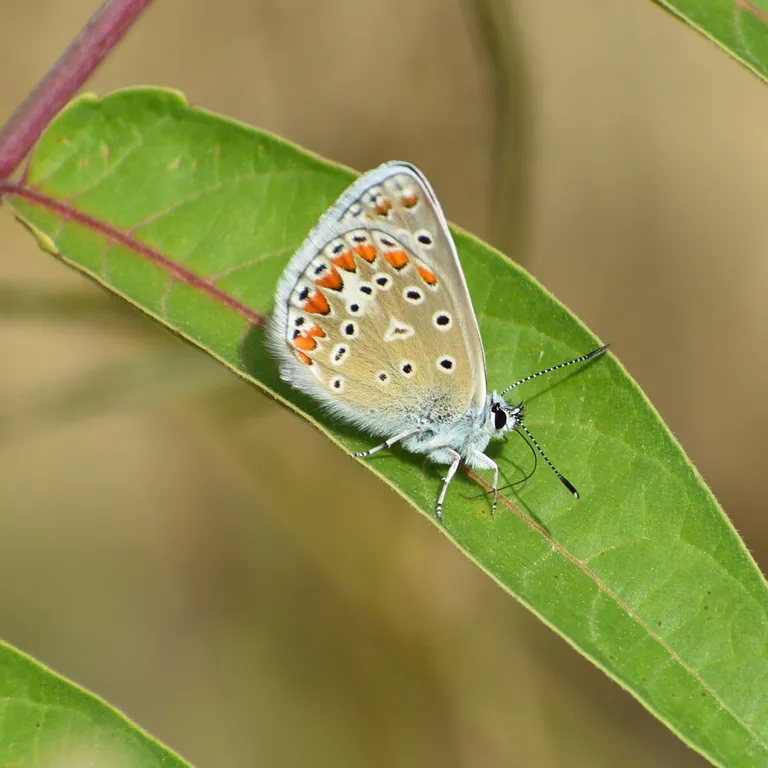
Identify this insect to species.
Polyommatus thersites
